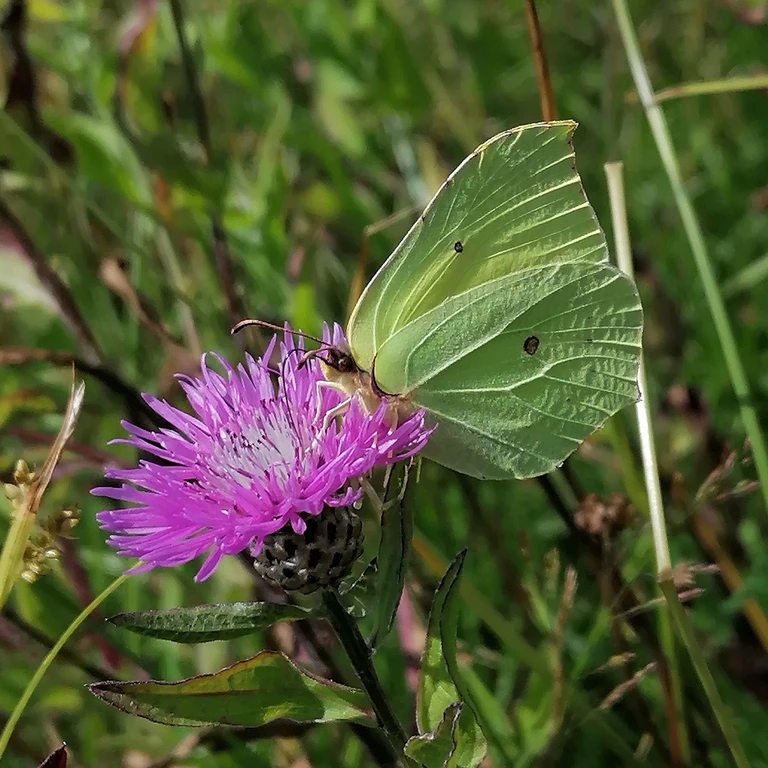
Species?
Gonepteryx rhamni
